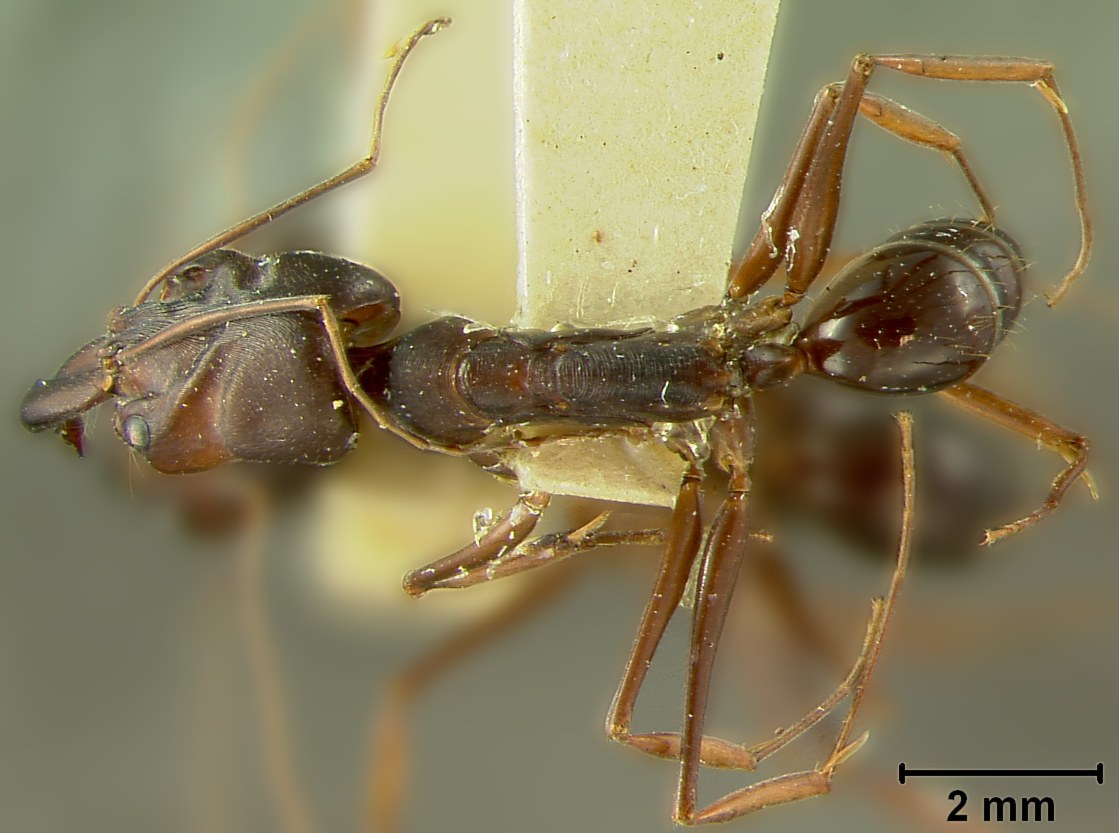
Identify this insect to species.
Odontomachus assiniensis
